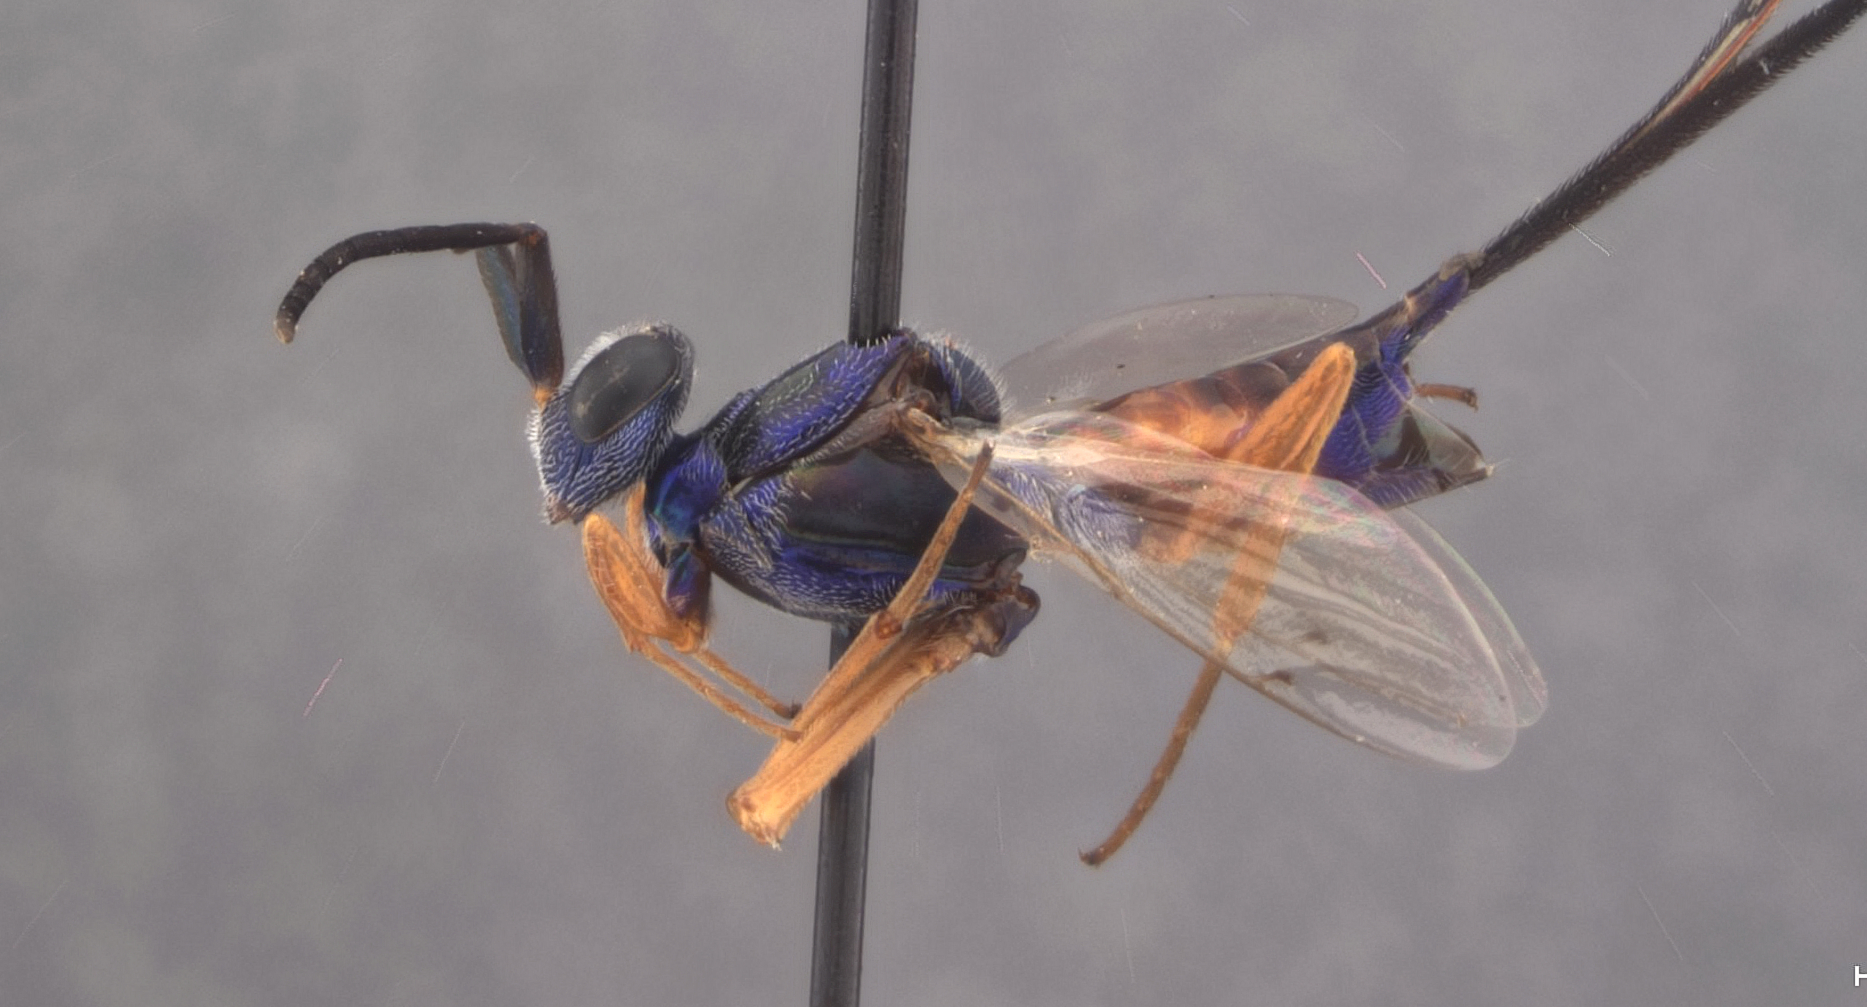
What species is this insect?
Phlebopenes hetricki
